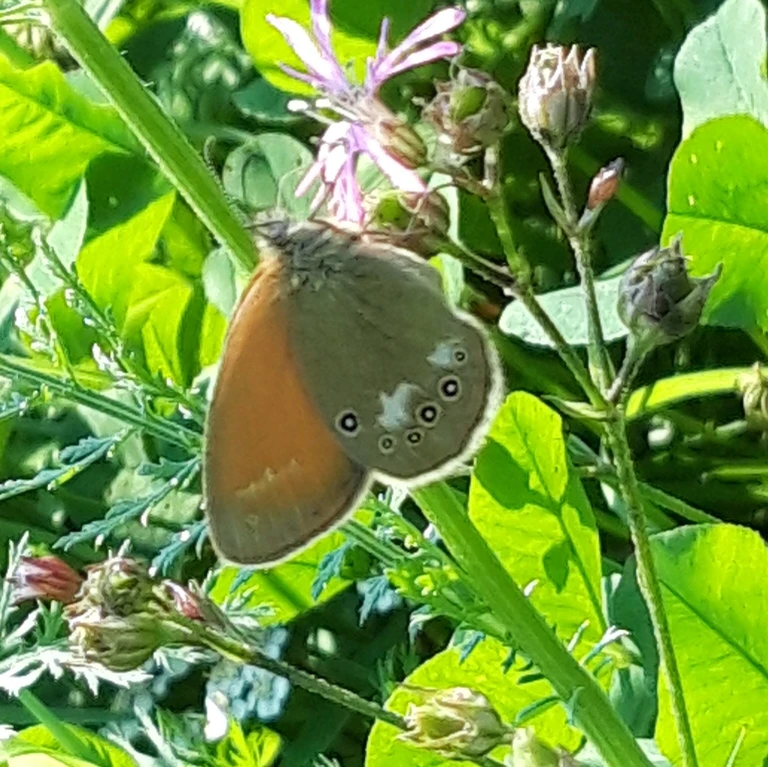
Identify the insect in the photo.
Coenonympha glycerion (also Coenonympha iphis)
